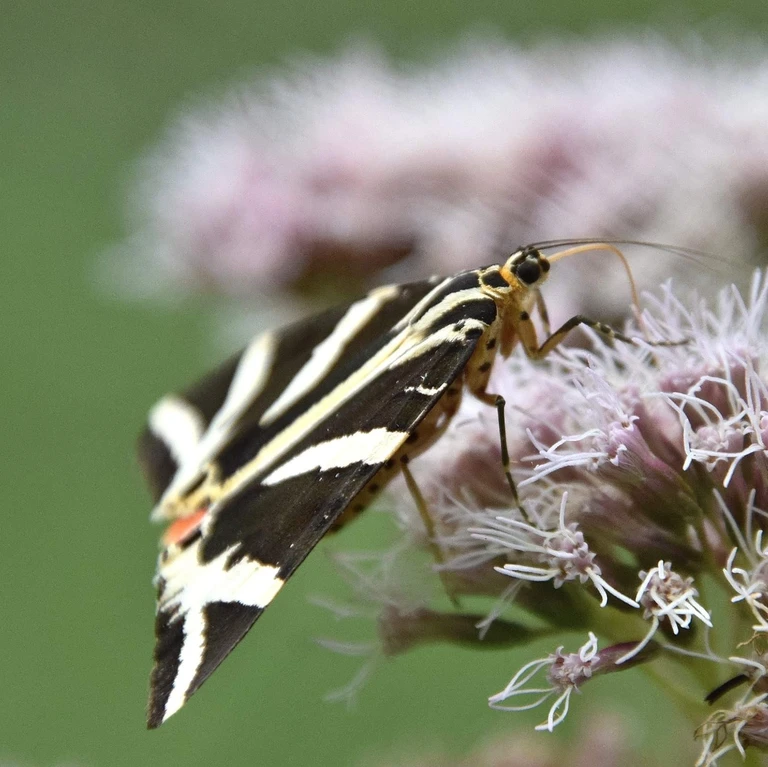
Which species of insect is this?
Euplagia quadripunctaria
